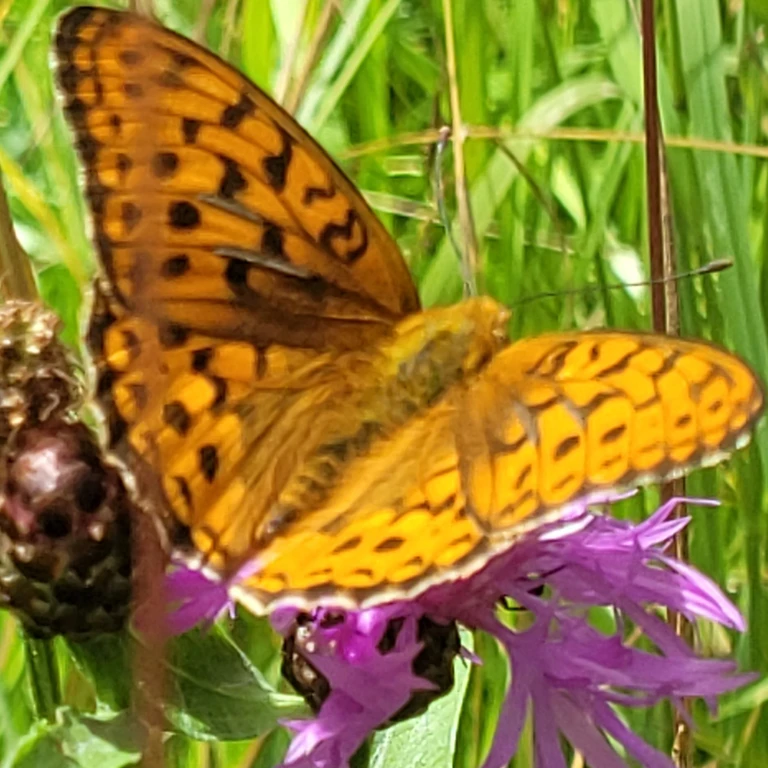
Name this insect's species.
Fabriciana adippe
